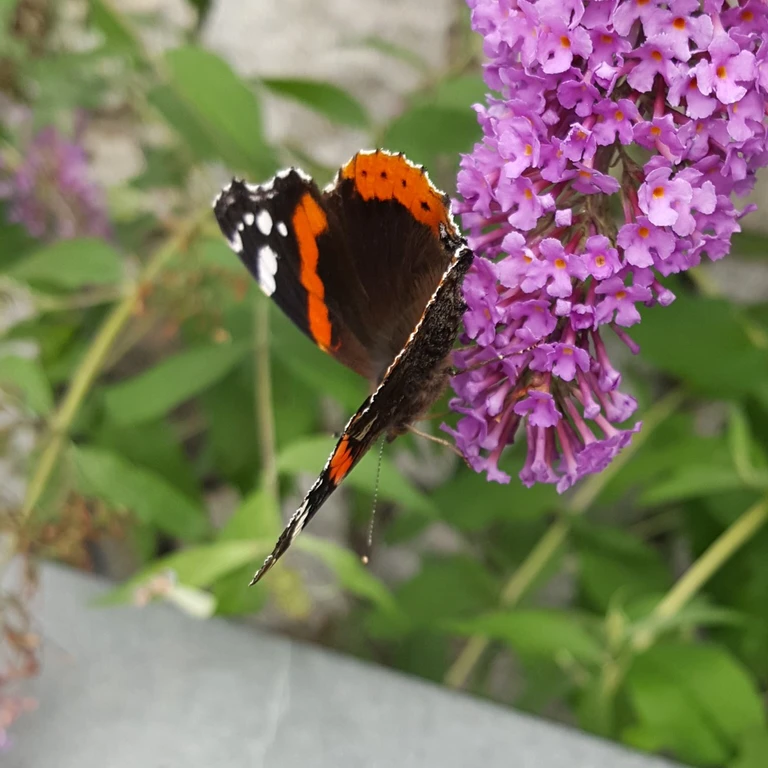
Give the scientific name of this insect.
Vanessa atalanta
